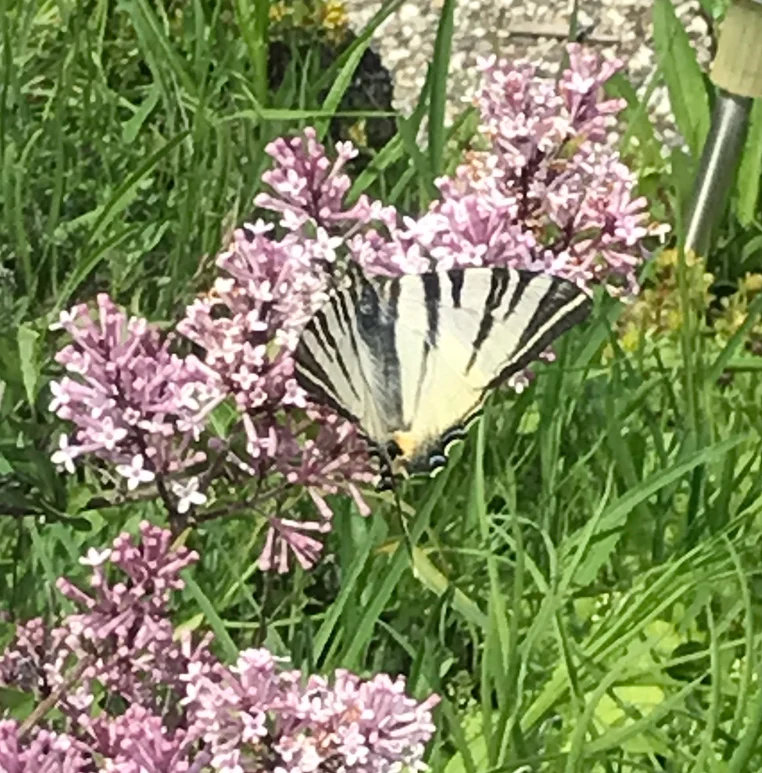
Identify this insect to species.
Iphiclides podalirius
